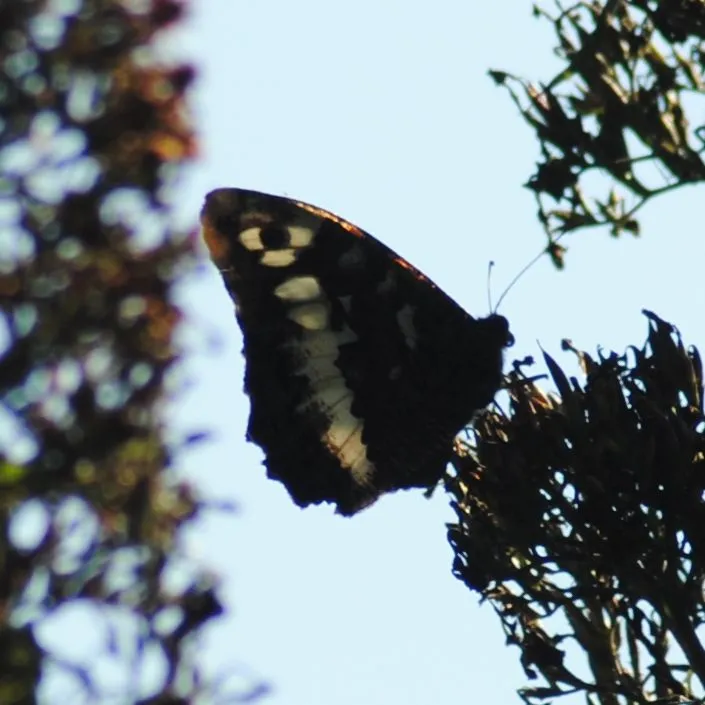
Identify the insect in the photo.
Brintesia circe
